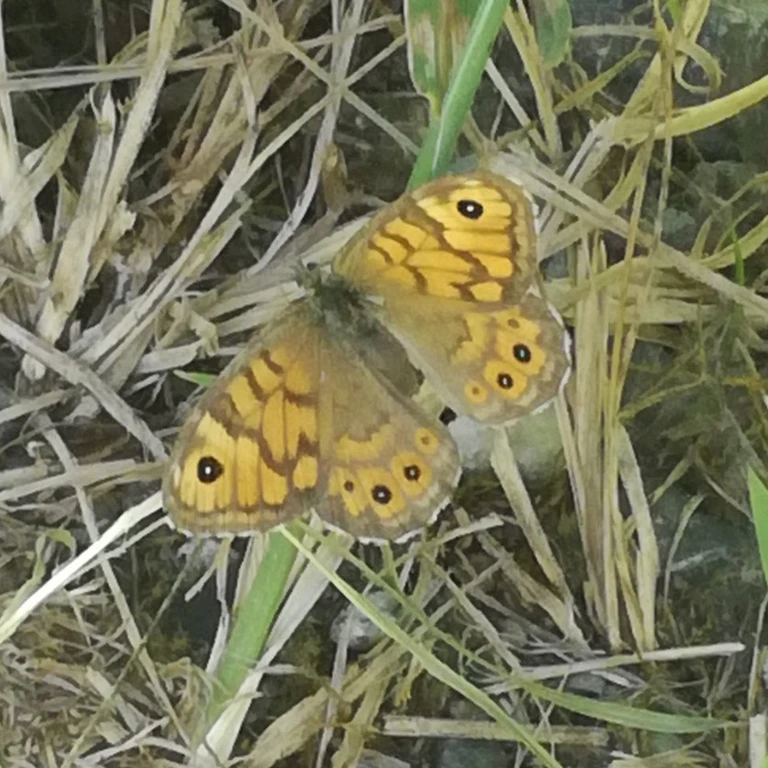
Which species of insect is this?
Lasiommata megera (also Pararge megera)
